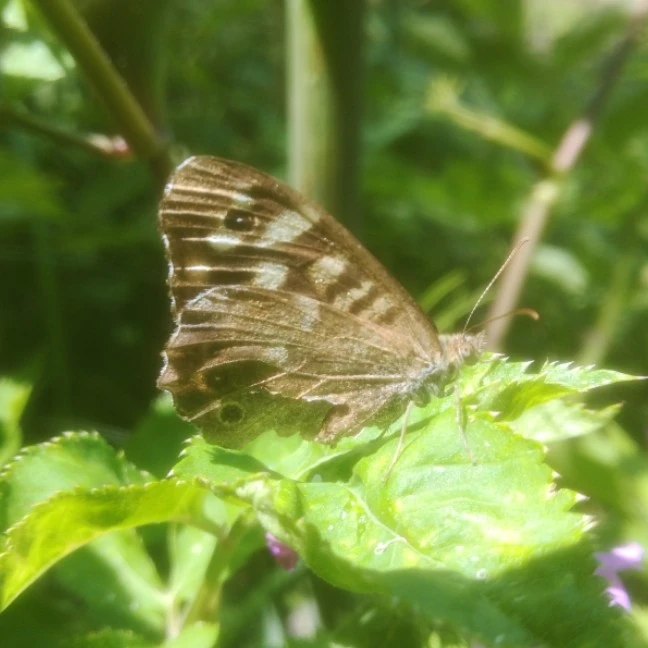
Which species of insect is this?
Pararge aegeria
